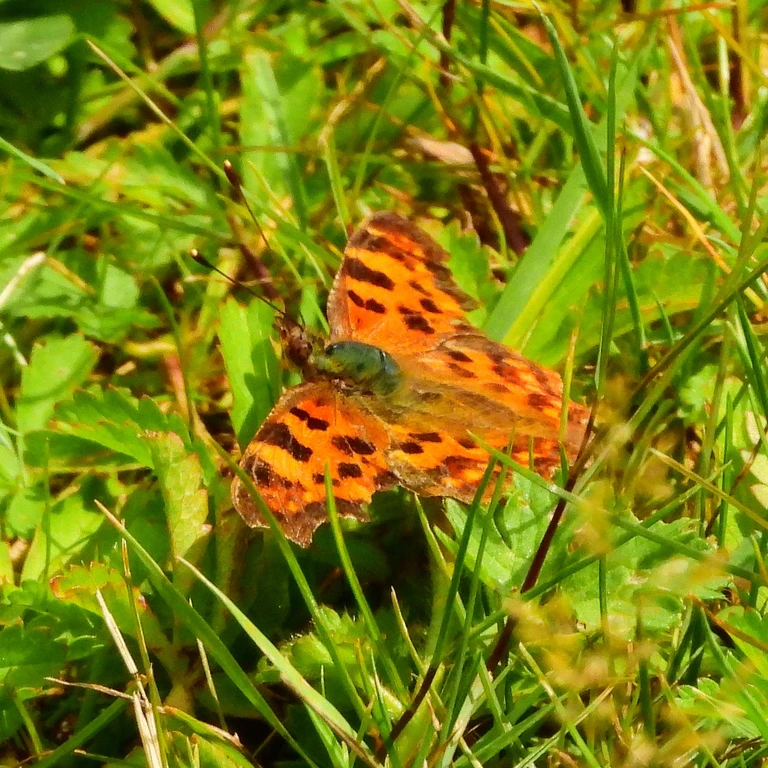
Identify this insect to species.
Polygonia c-album
